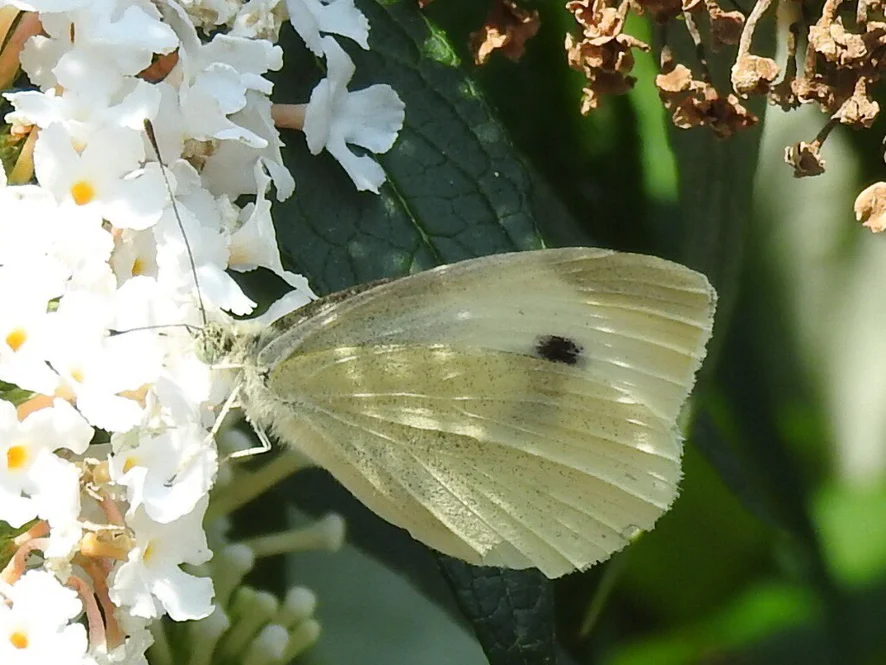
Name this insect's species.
Pieris rapae
